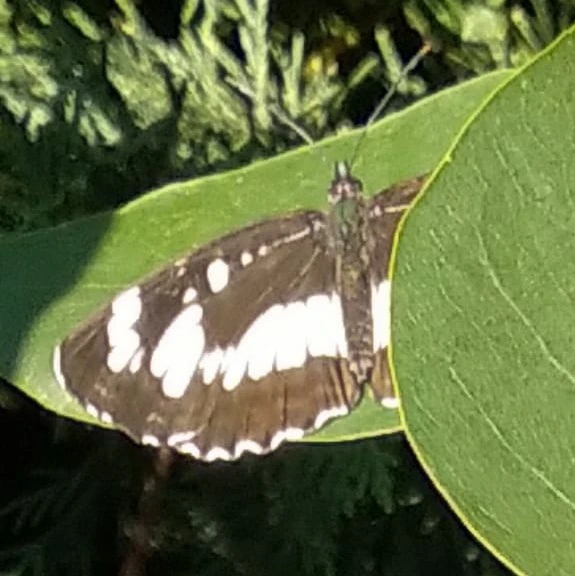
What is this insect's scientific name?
Neptis rivularis
